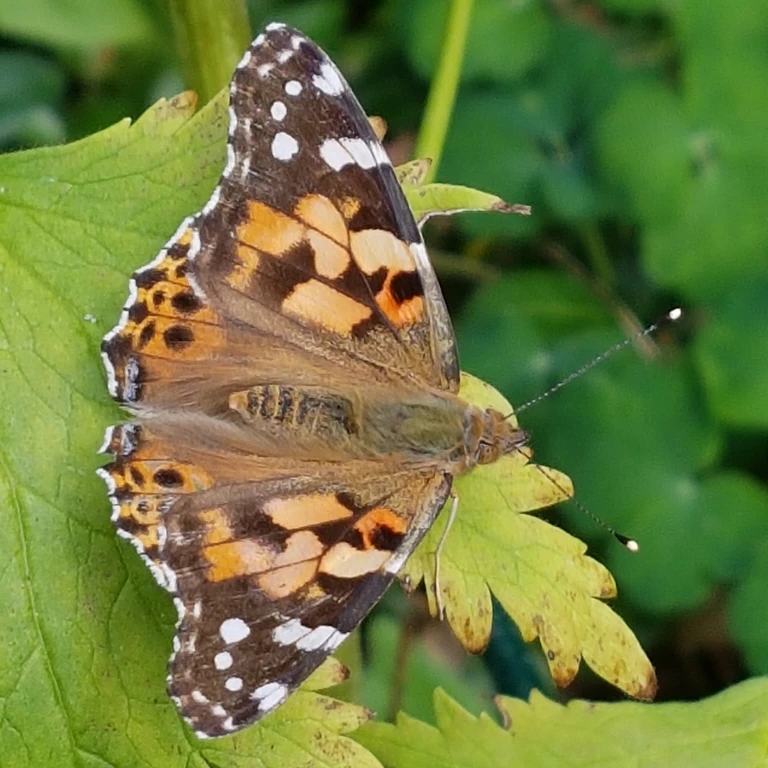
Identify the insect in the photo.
Vanessa cardui
